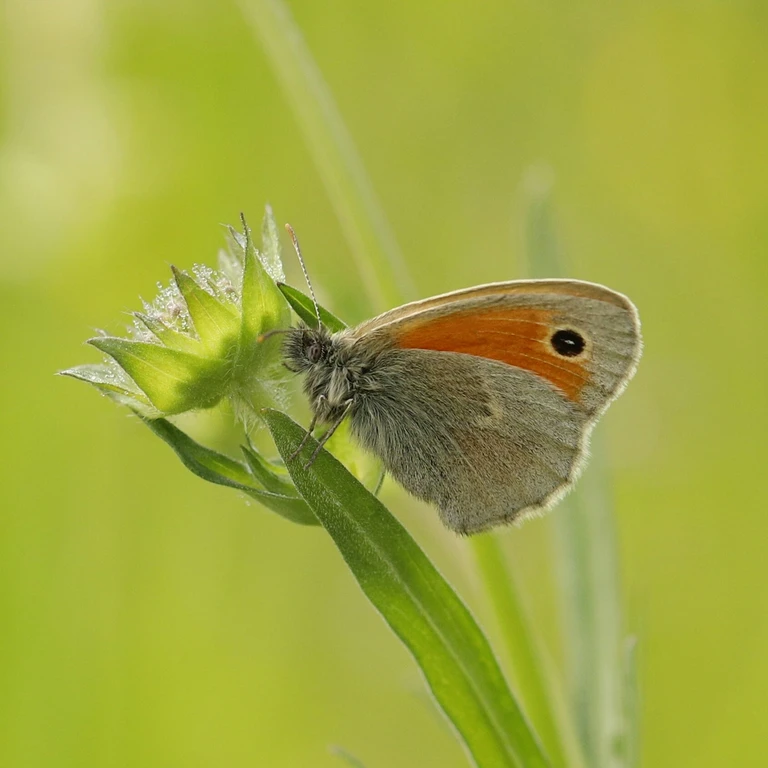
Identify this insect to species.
Coenonympha pamphilus
